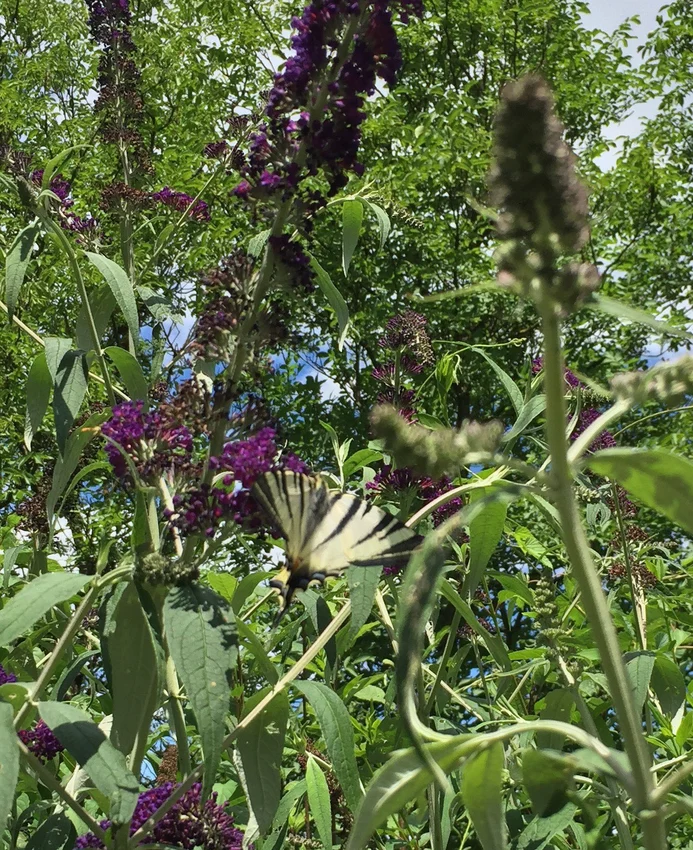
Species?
Iphiclides podalirius
